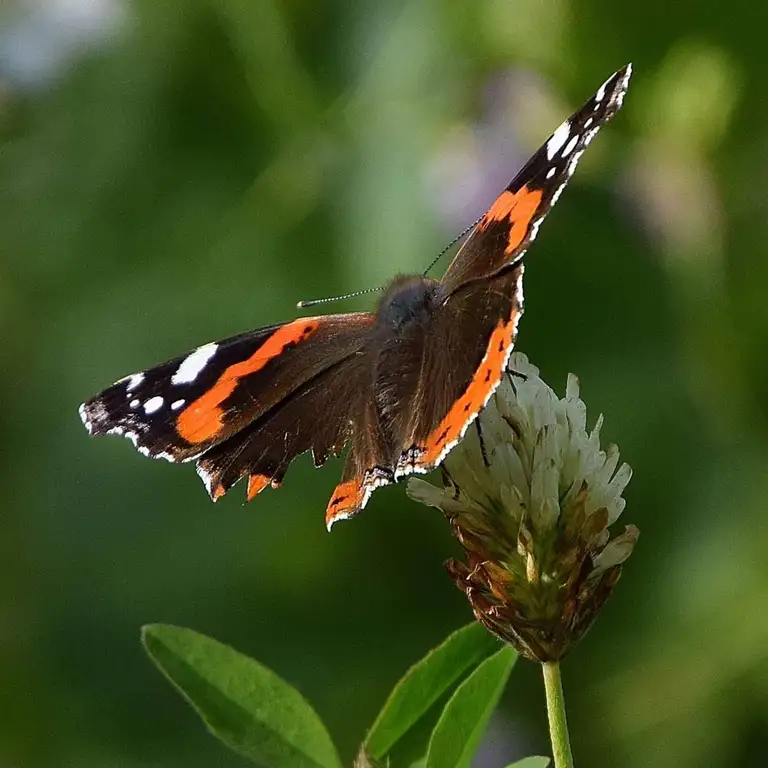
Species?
Vanessa atalanta
